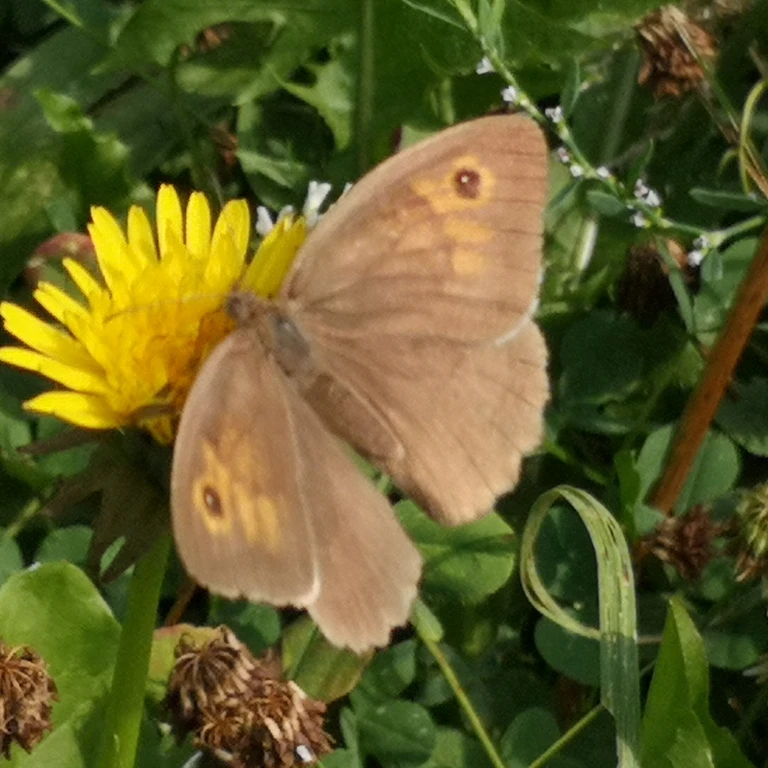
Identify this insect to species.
Maniola jurtina
